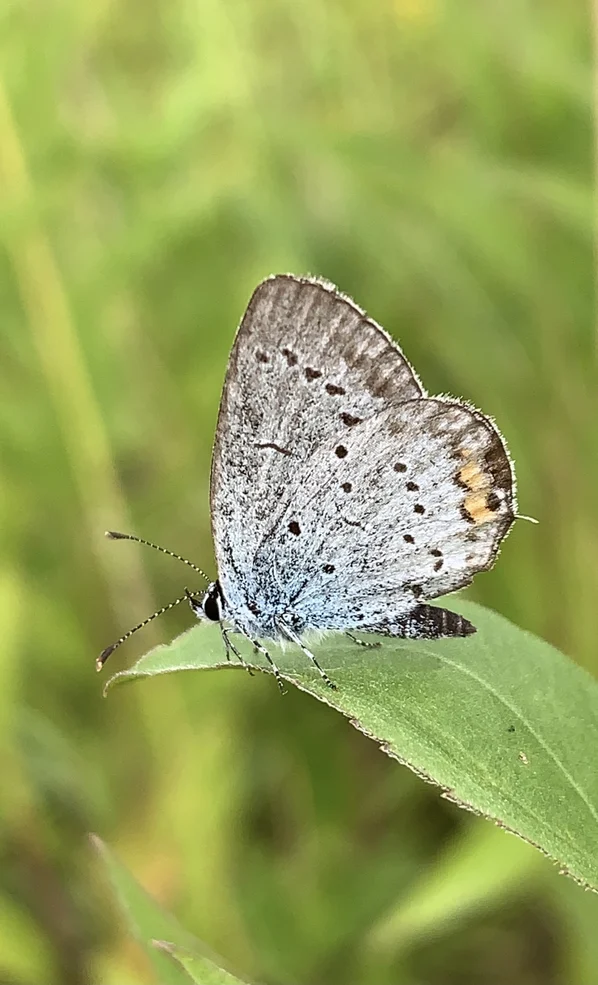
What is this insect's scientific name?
Cupido argiades (also Elkalyce argiades)
